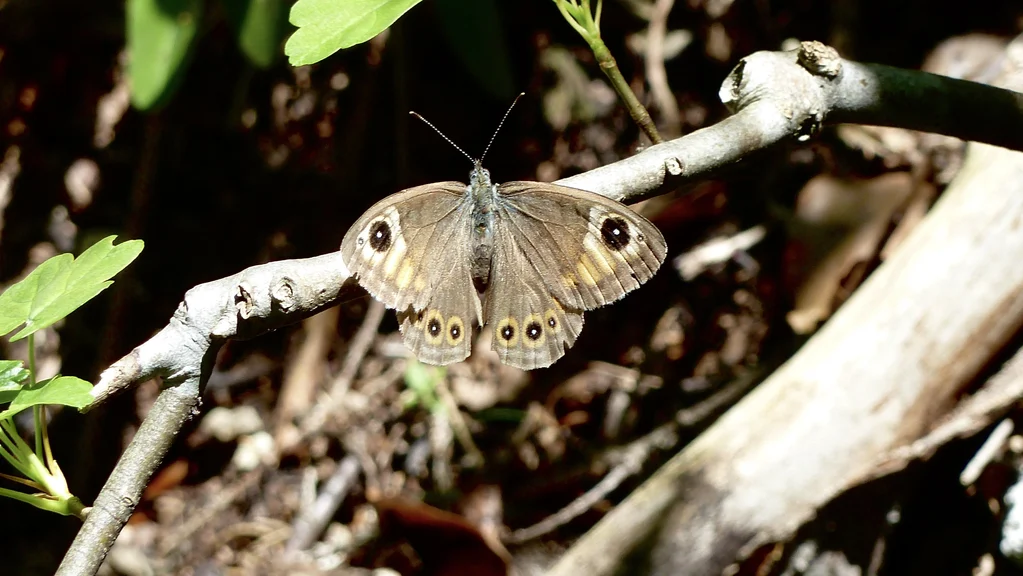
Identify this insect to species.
Lasiommata maera (also Pararge maera)
